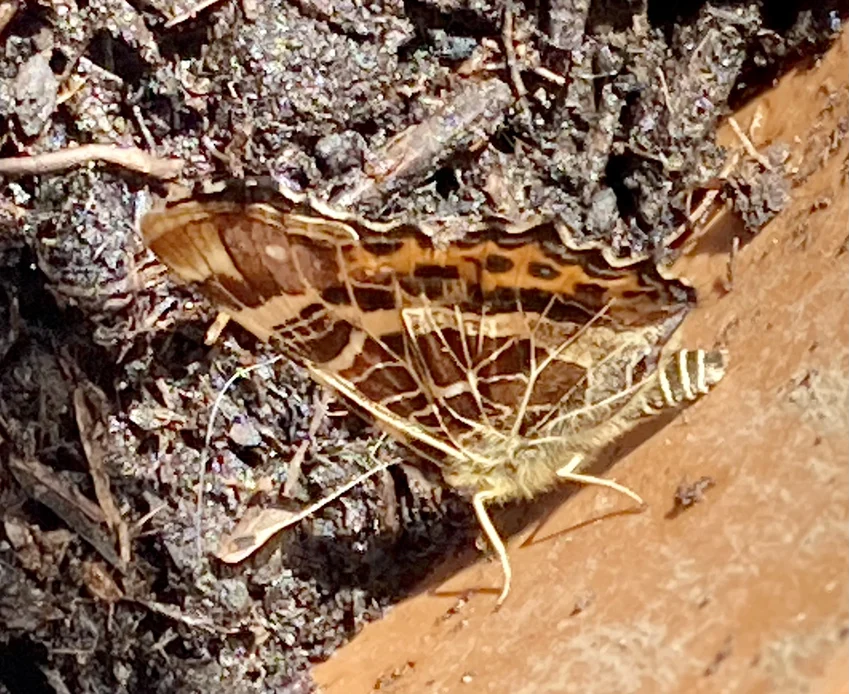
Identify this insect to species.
Araschnia levana
